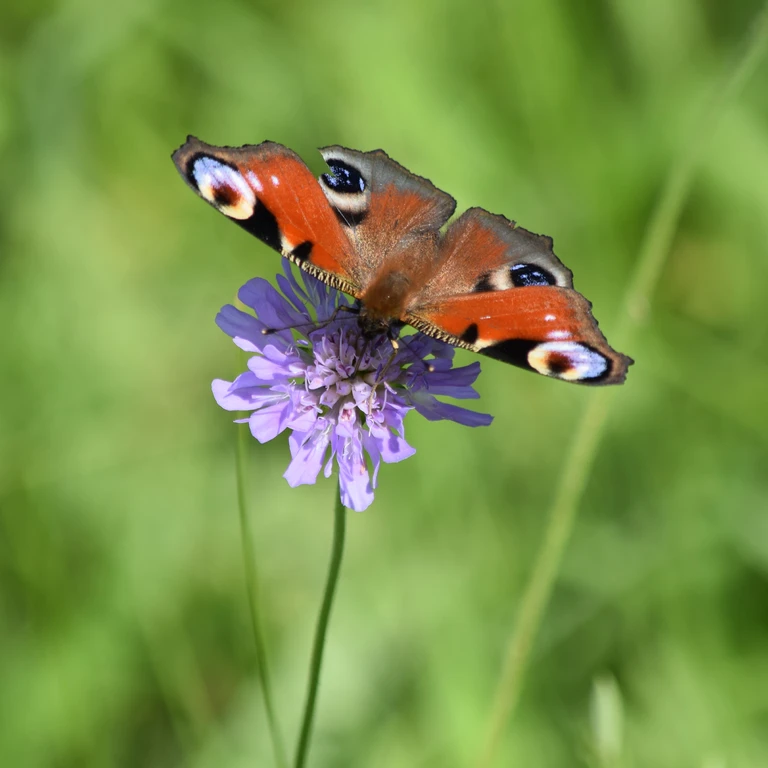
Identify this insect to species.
Aglais io
